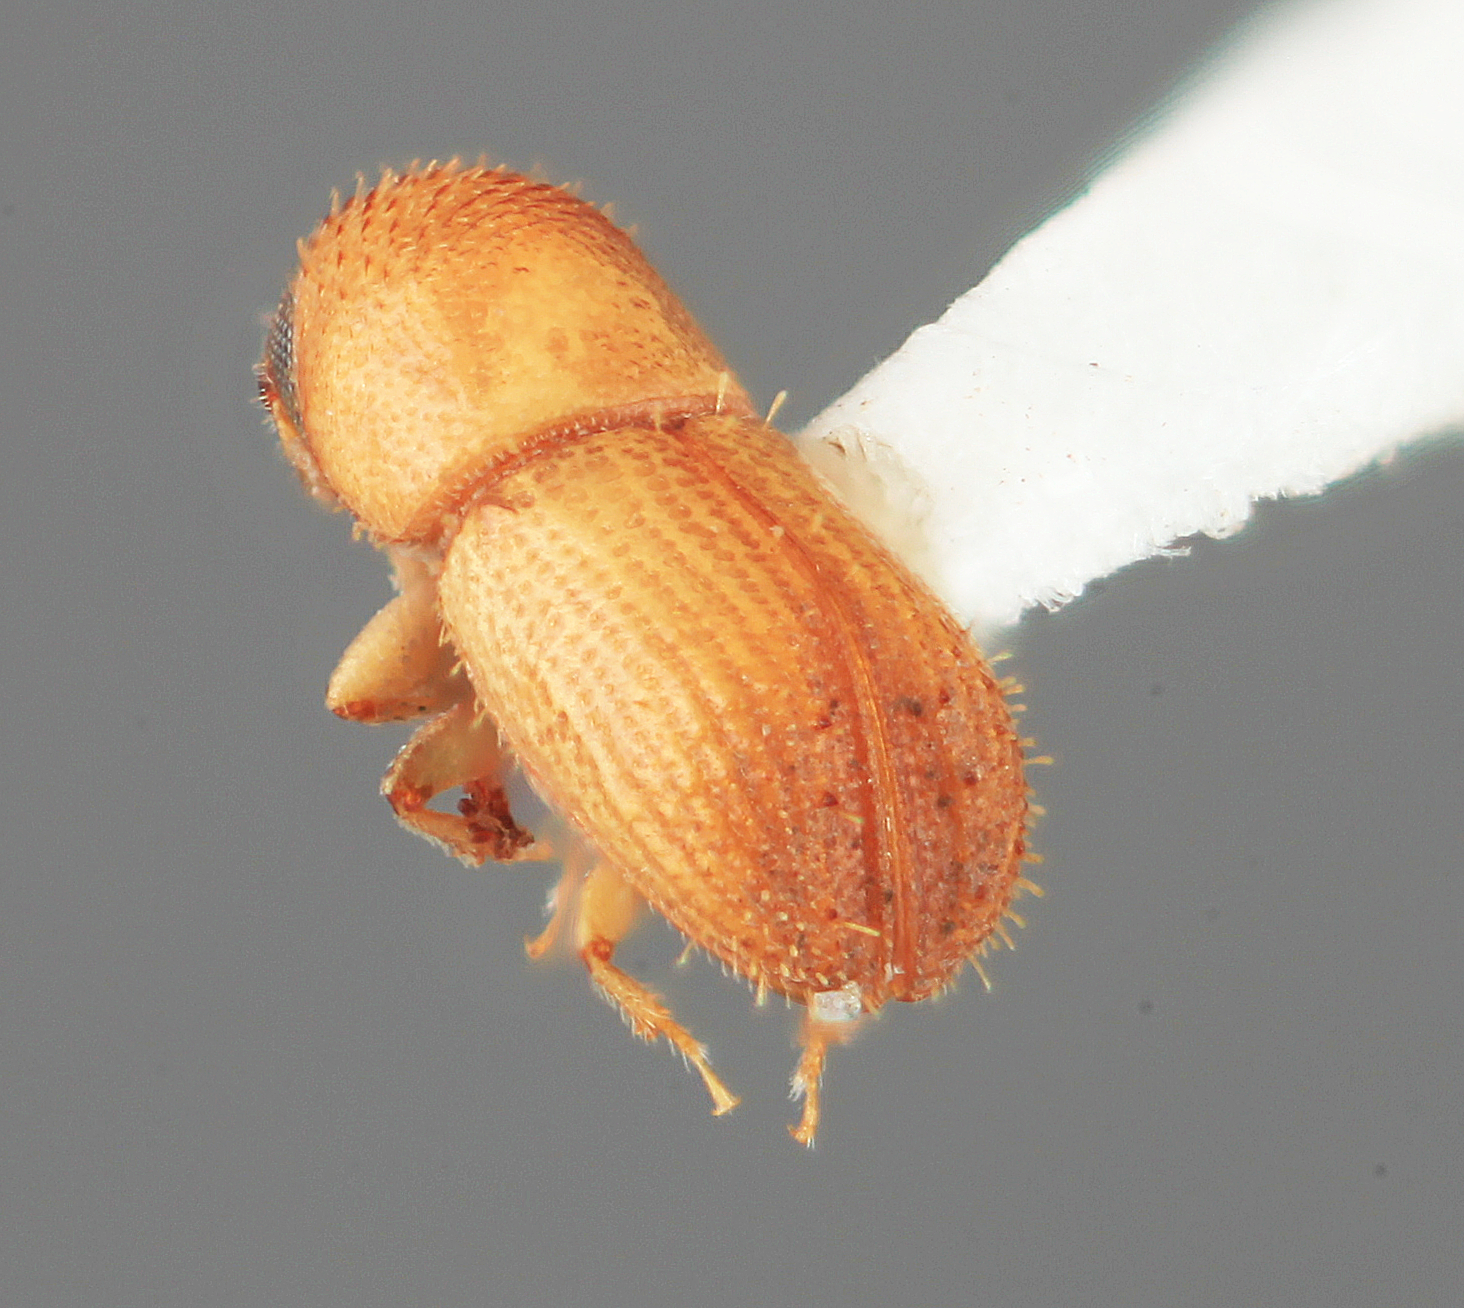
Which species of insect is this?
Phelloterus atrocis
